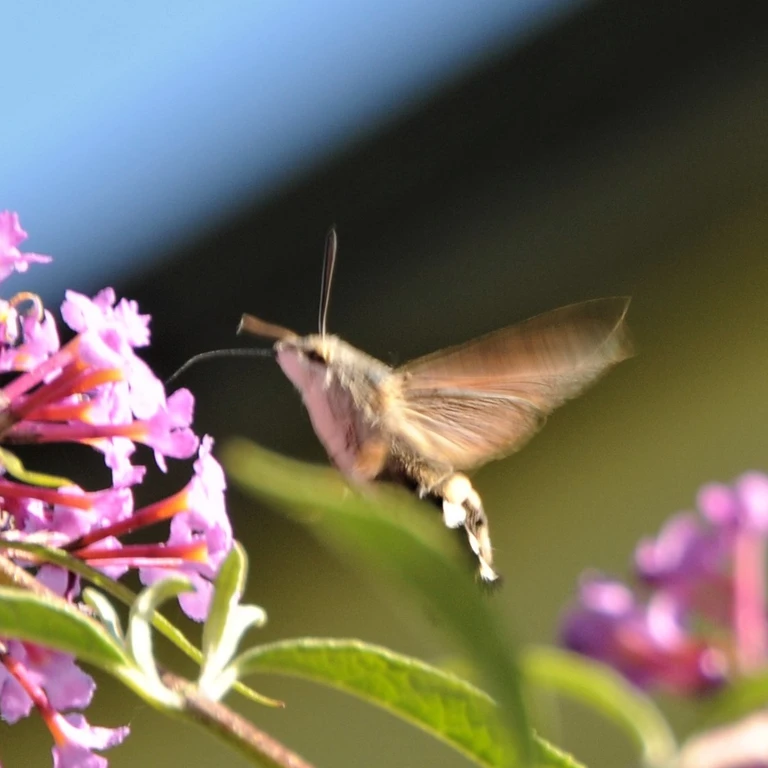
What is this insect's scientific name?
Macroglossum stellatarum
